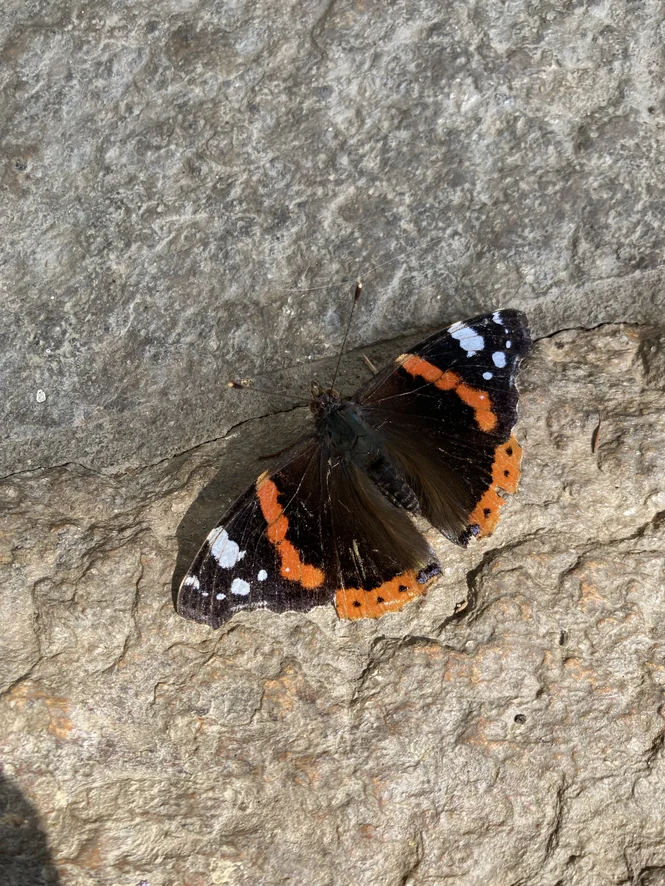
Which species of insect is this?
Vanessa atalanta
